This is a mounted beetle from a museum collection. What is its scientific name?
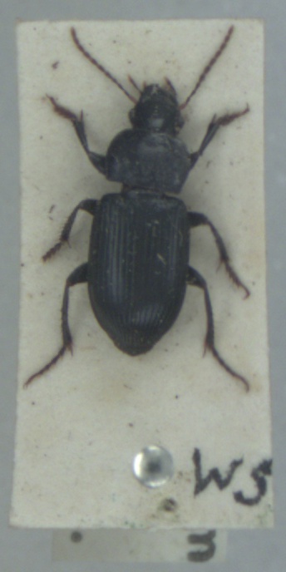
Harpalus rufipalpis
